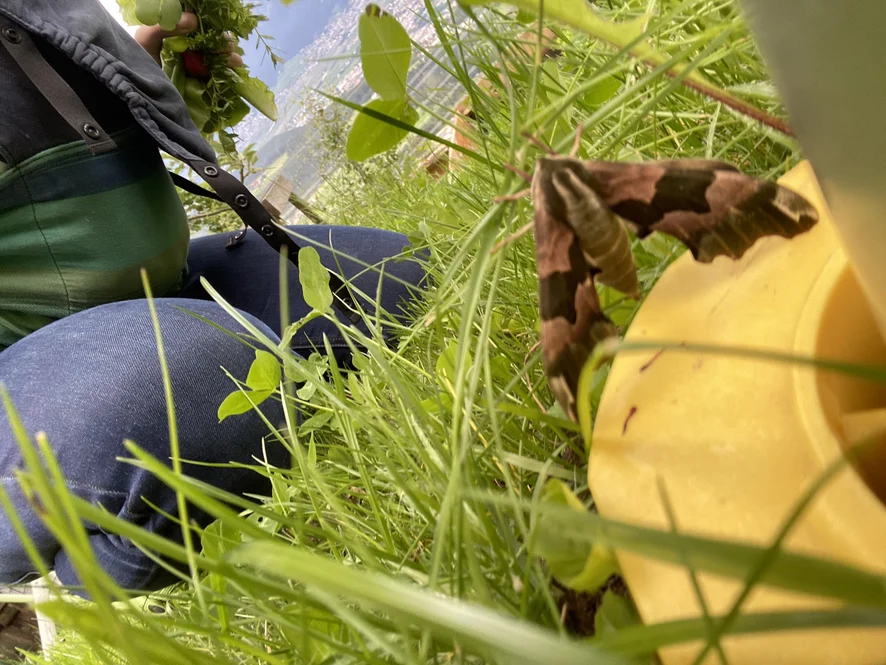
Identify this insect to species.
Mimas tiliae
